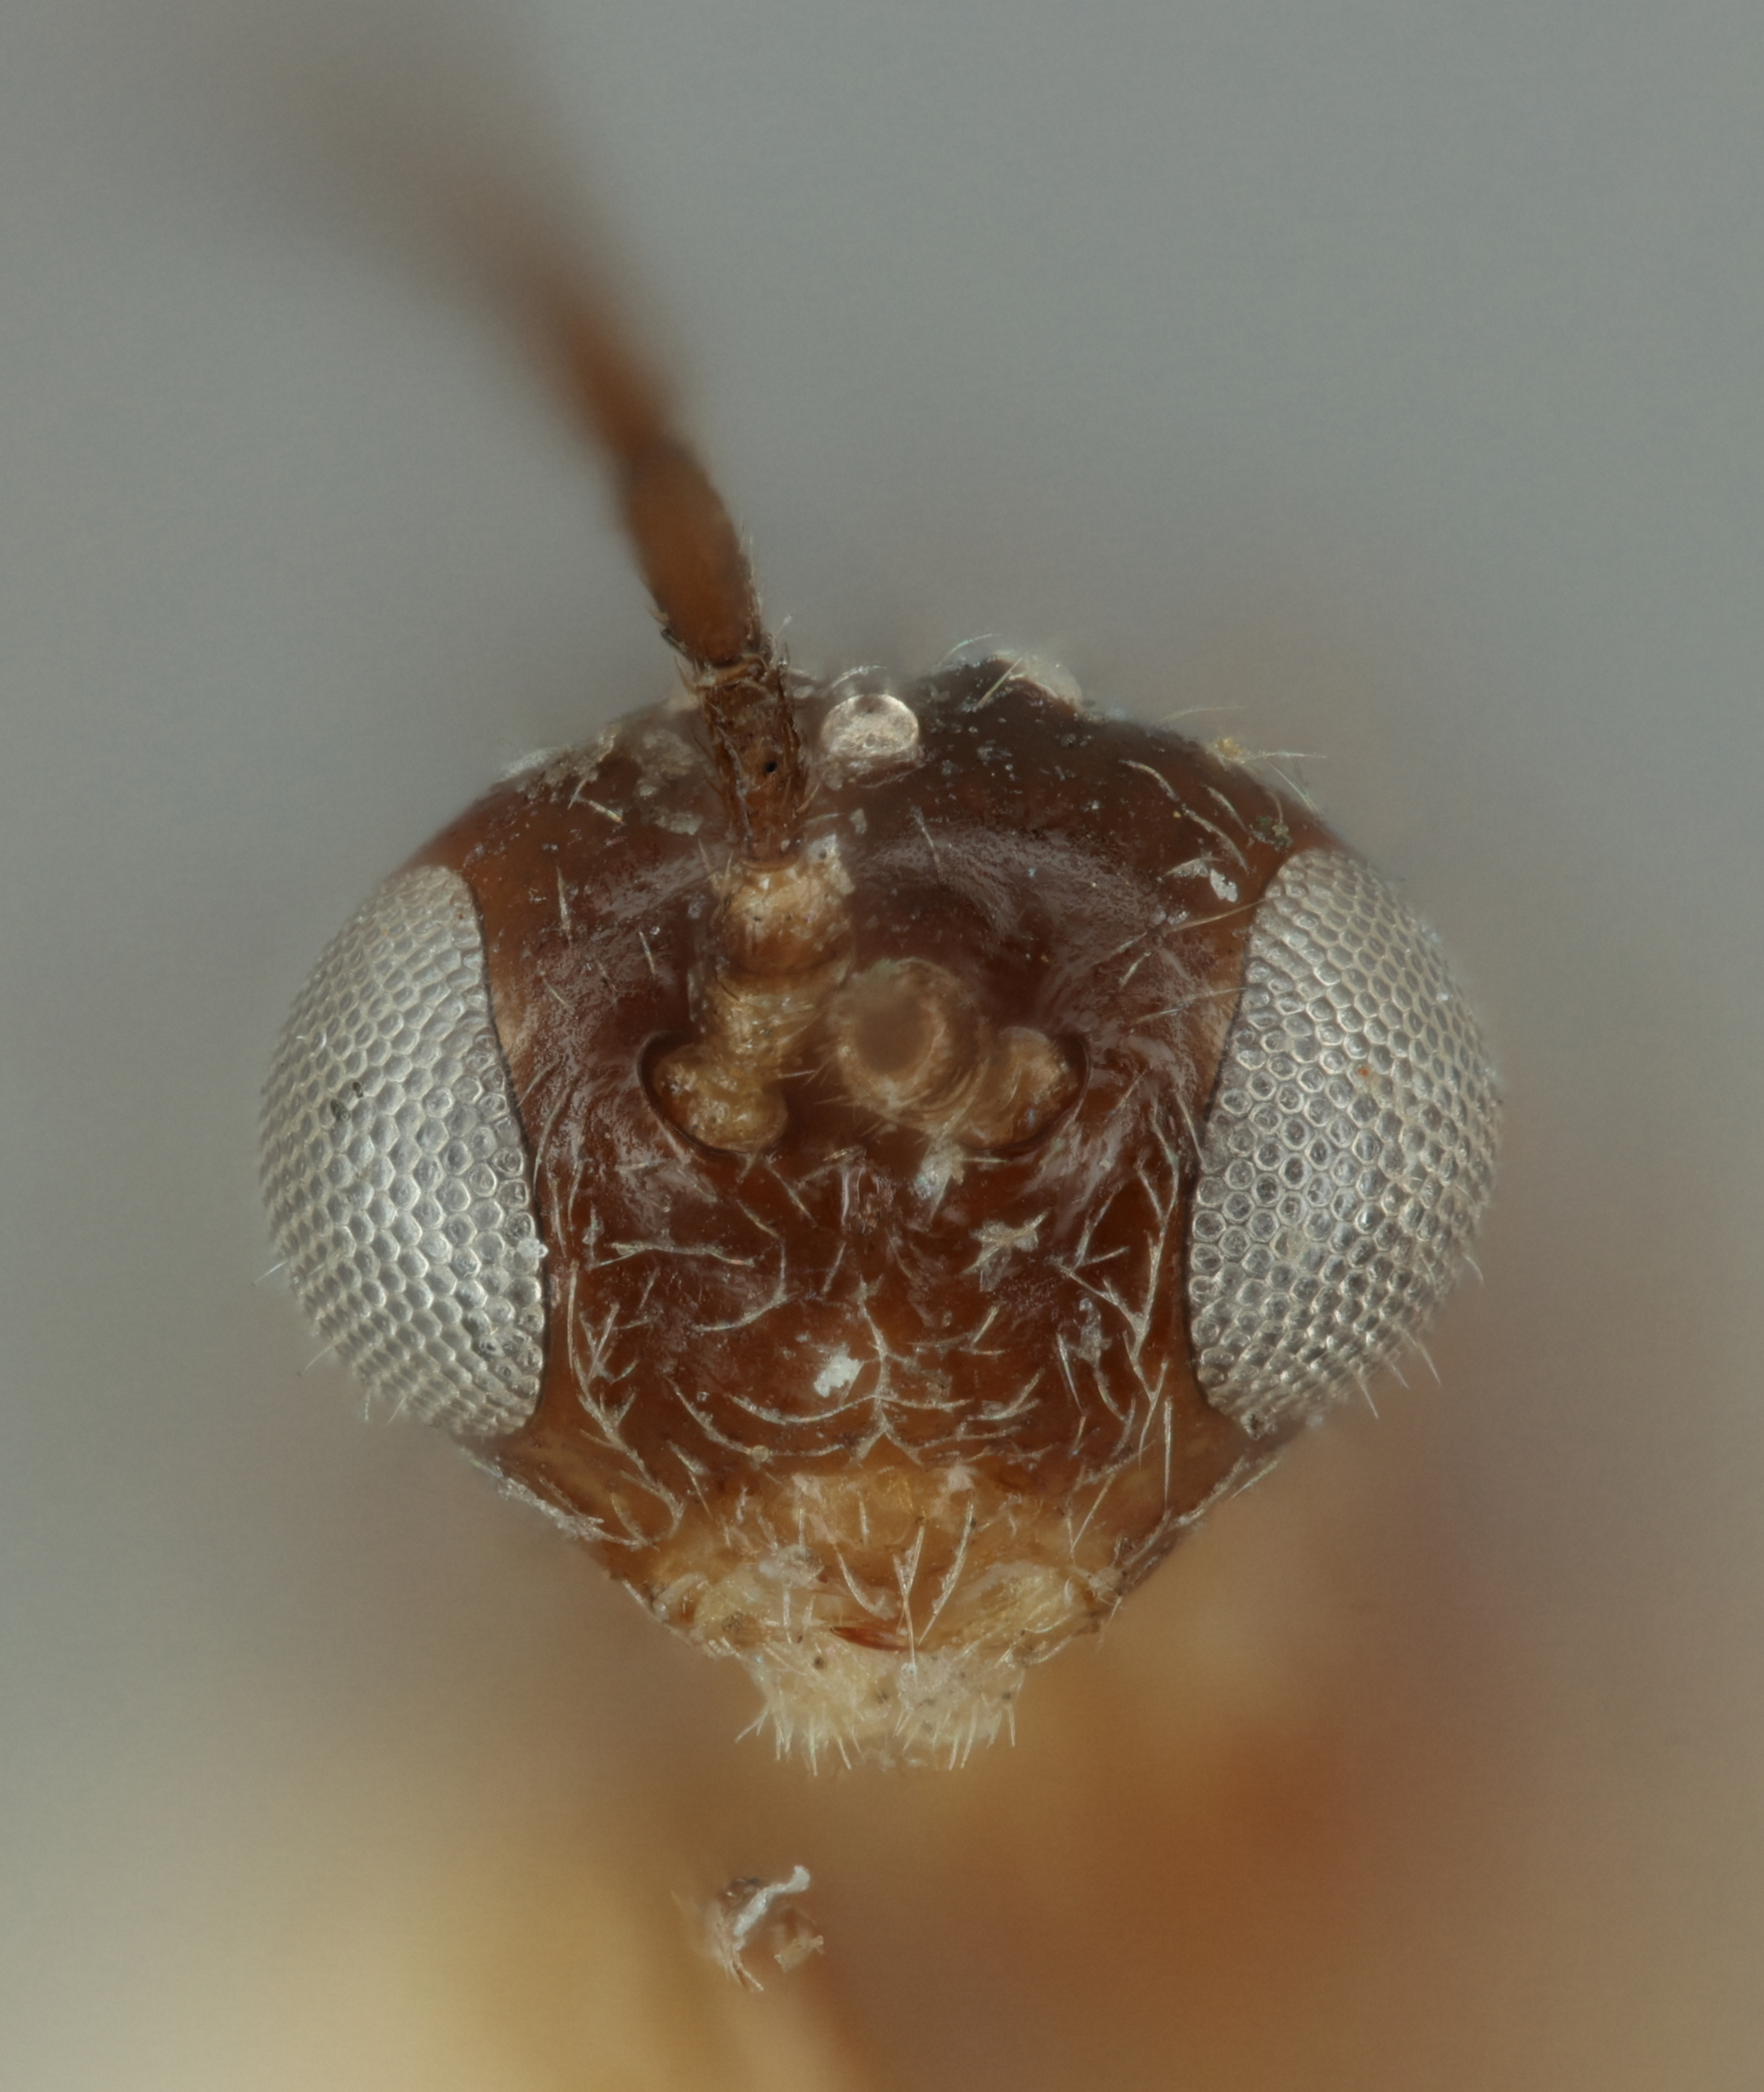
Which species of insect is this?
Aphidius unilachni
